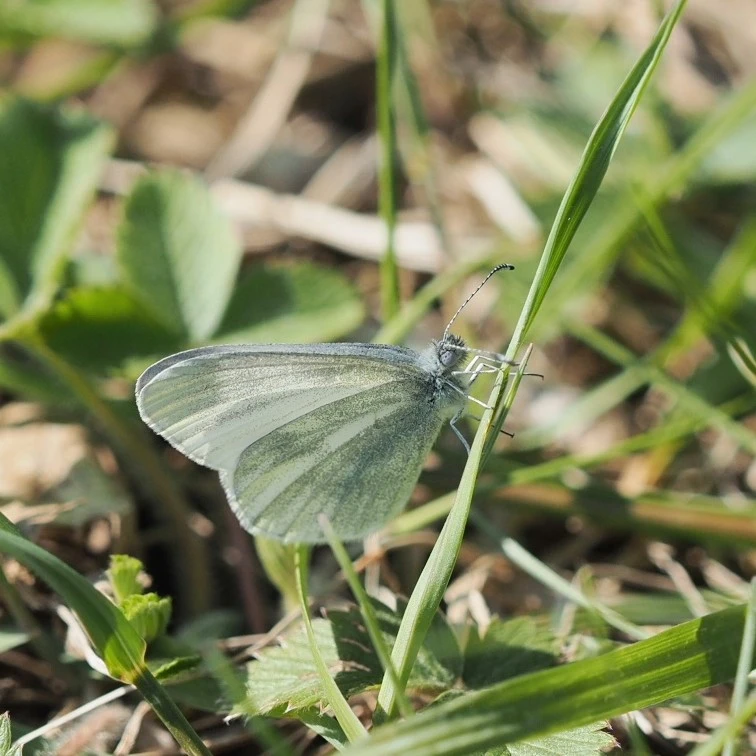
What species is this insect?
Leptidea sinapis/juvernica
